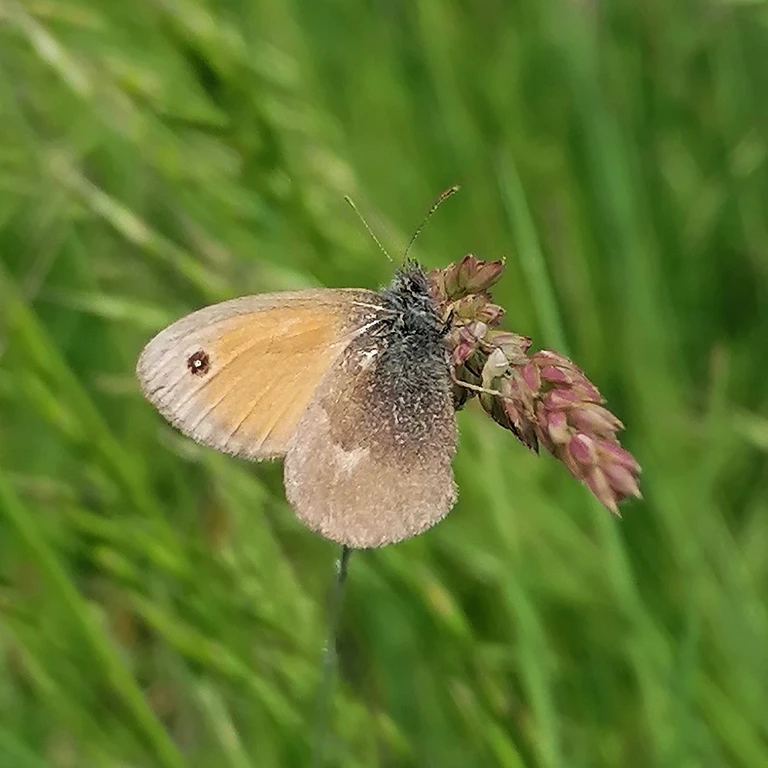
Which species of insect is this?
Coenonympha pamphilus
